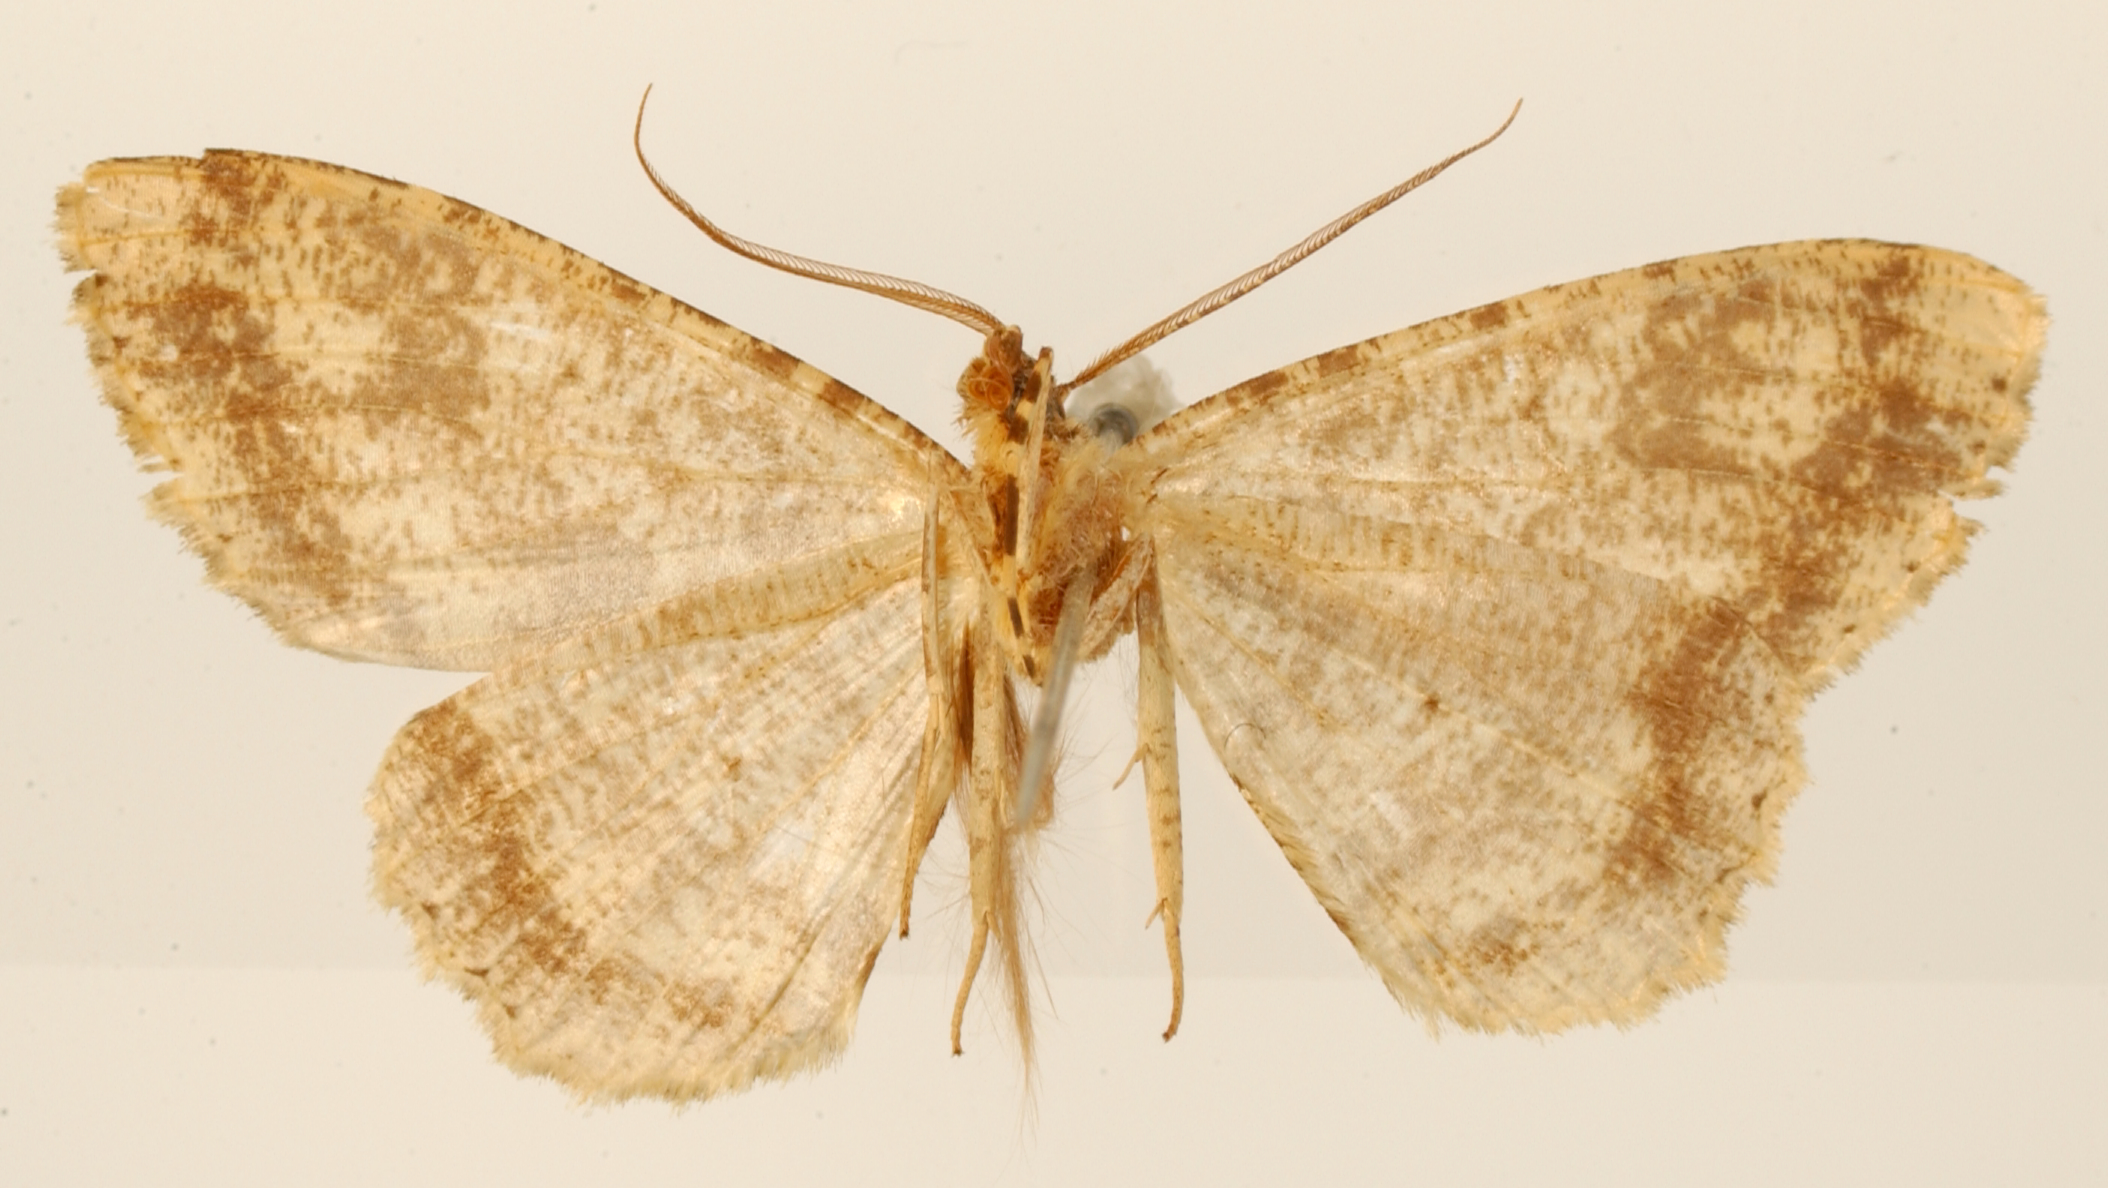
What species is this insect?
Cymatophora spatiosata
